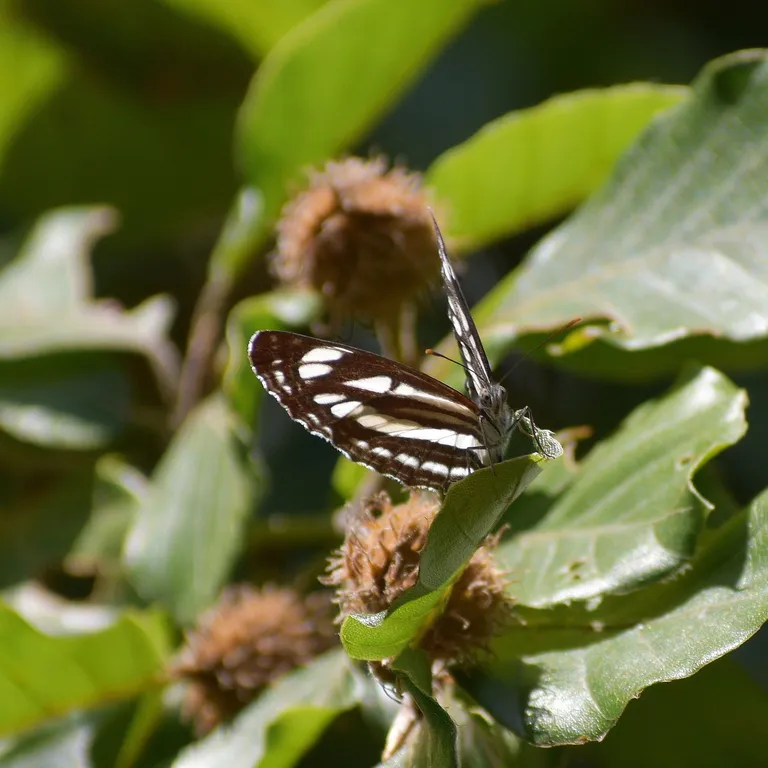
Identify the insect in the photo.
Neptis sappho
